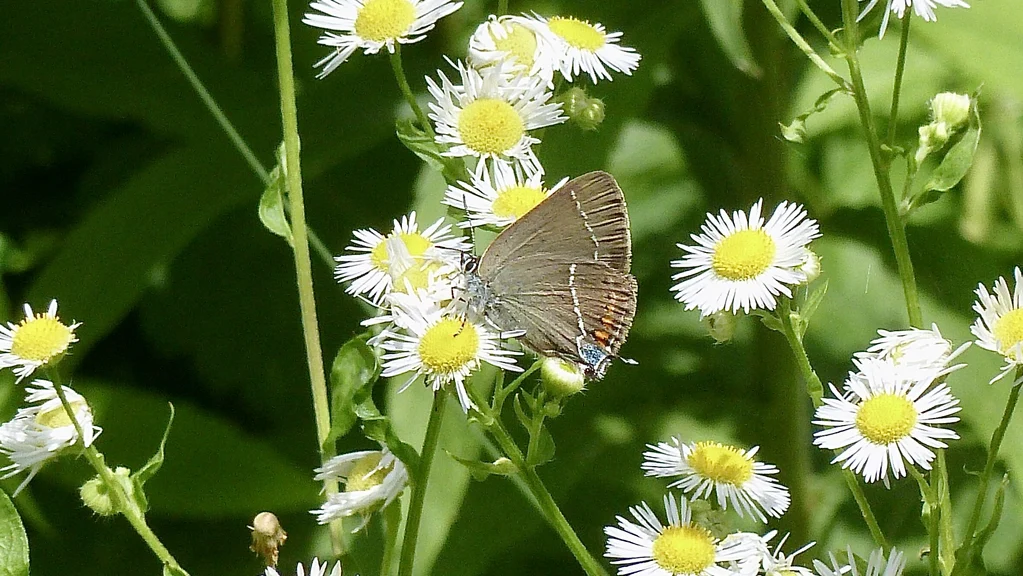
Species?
Satyrium spini (also Tuttiola spini)
